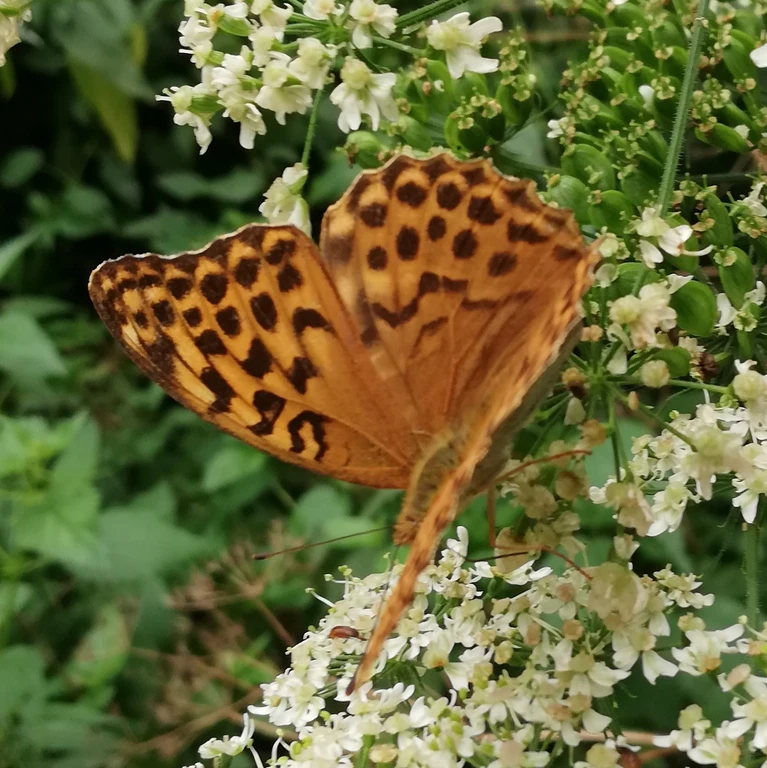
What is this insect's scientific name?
Argynnis paphia
